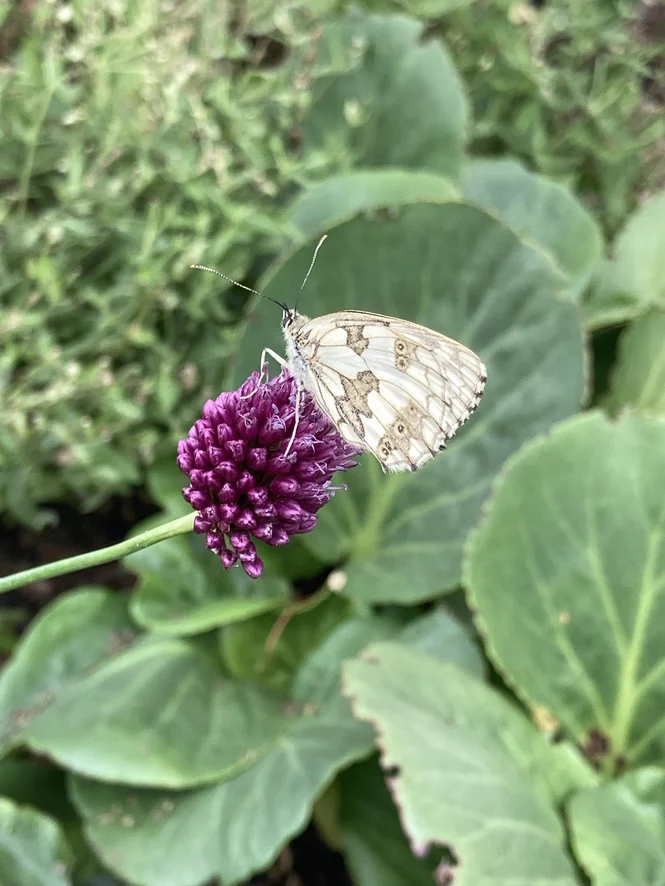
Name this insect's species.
Melanargia galathea
